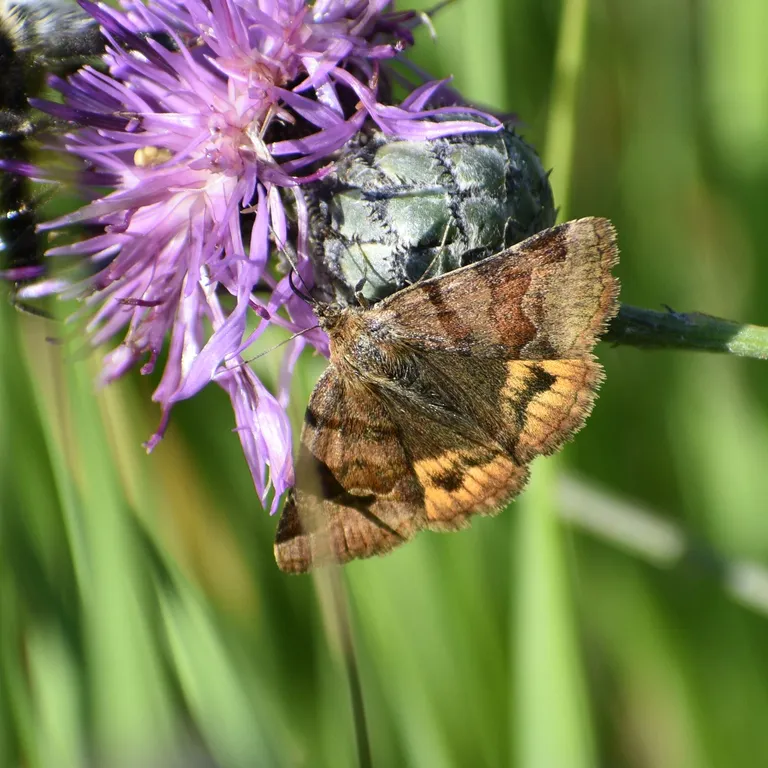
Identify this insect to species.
Euclidia glyphica
